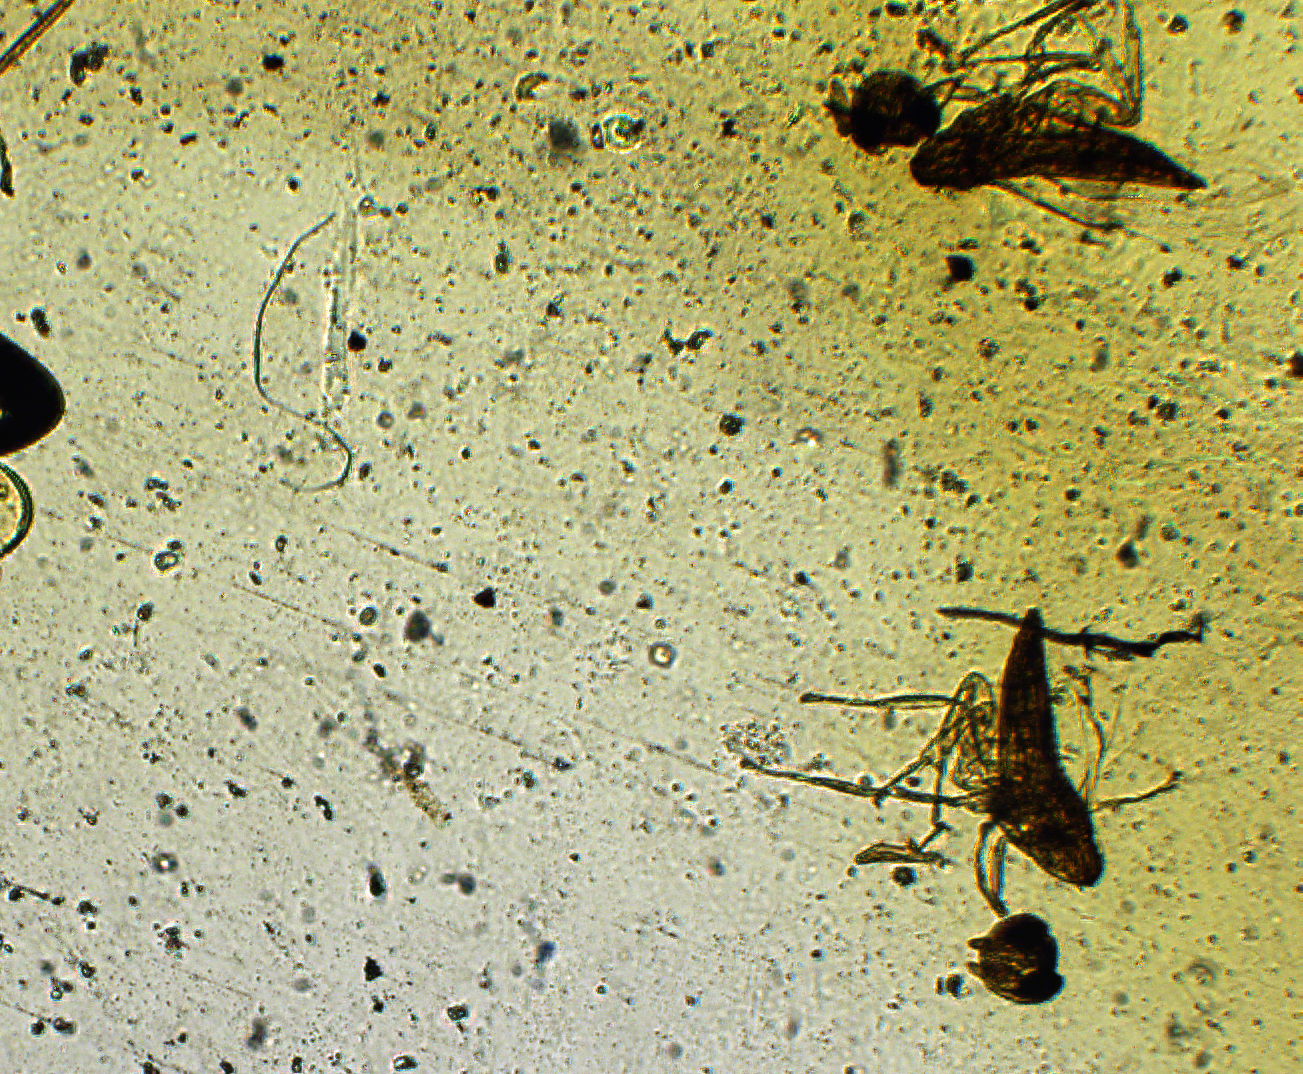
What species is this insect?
Gonatocerus utahensis
